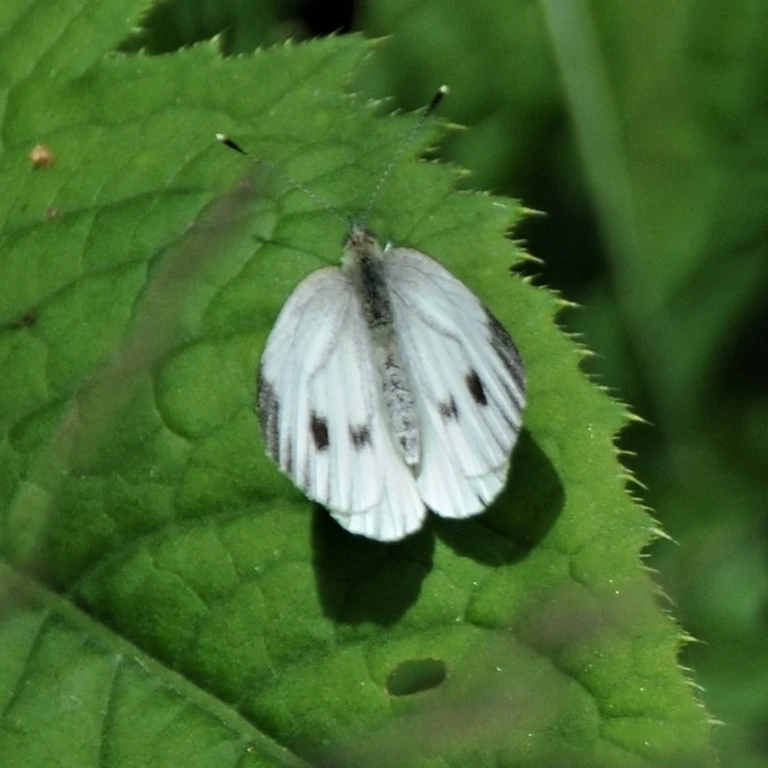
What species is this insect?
Pieris napi
